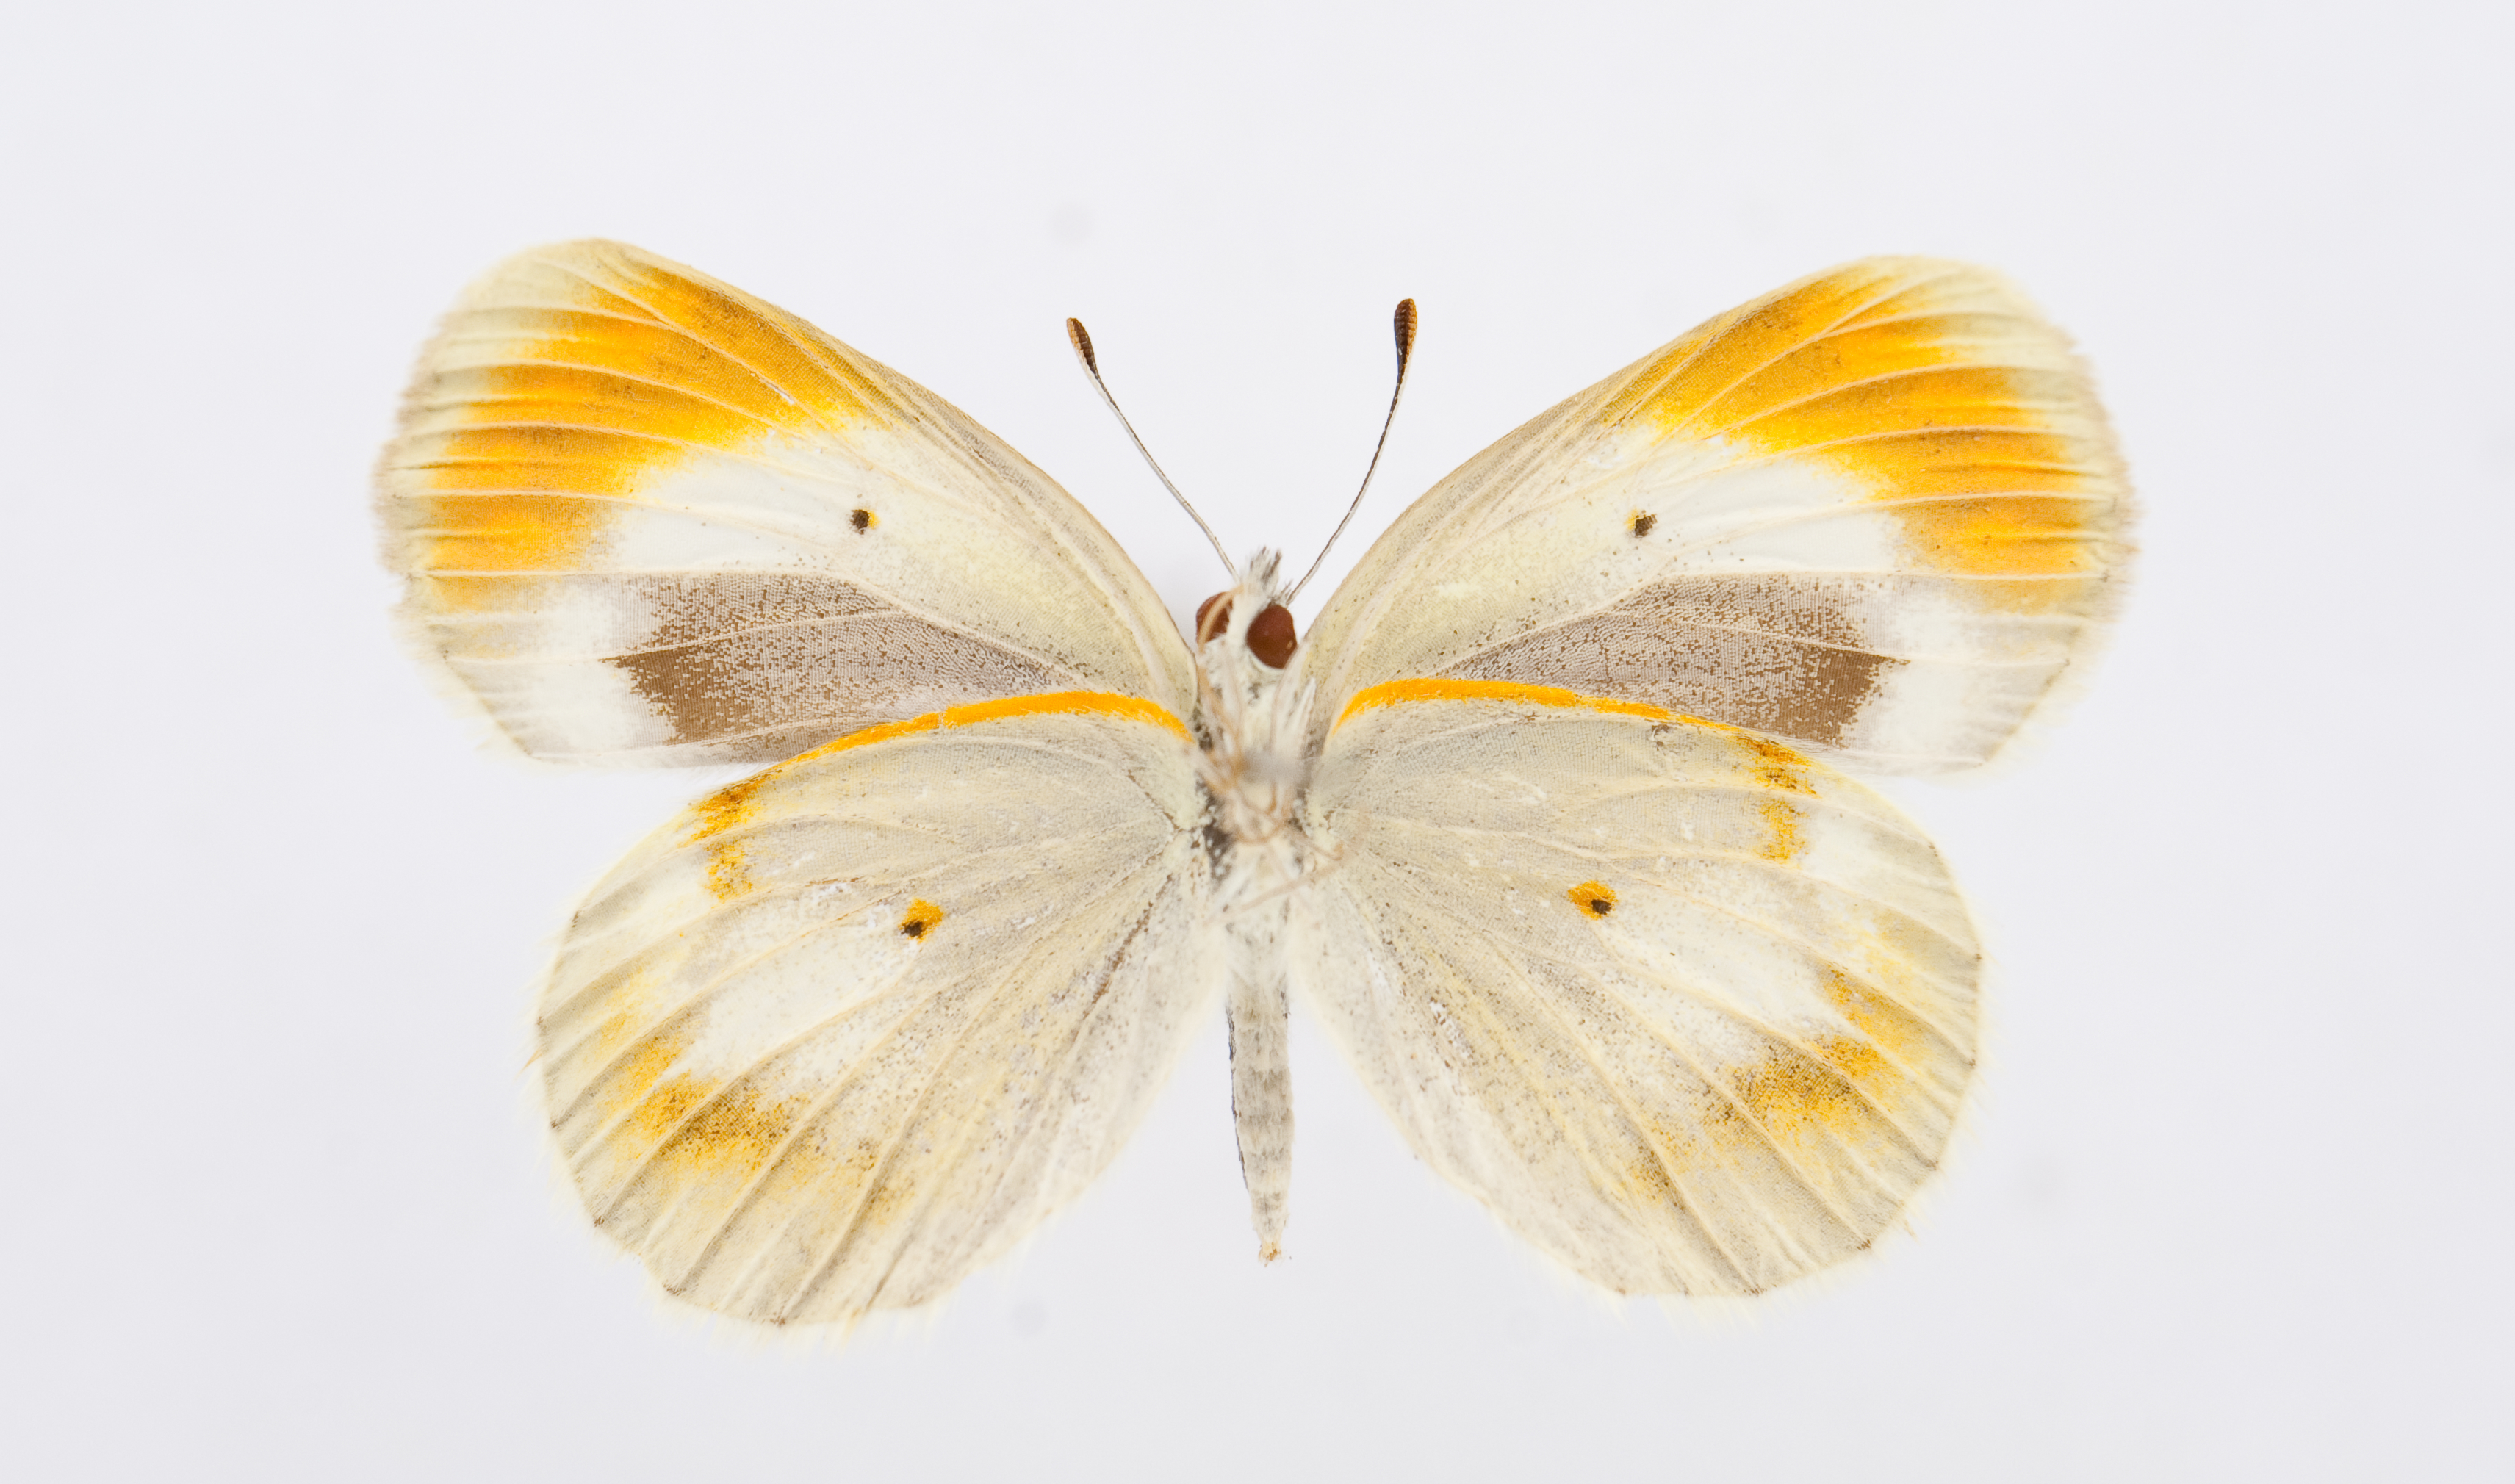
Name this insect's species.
Colotis evagore
